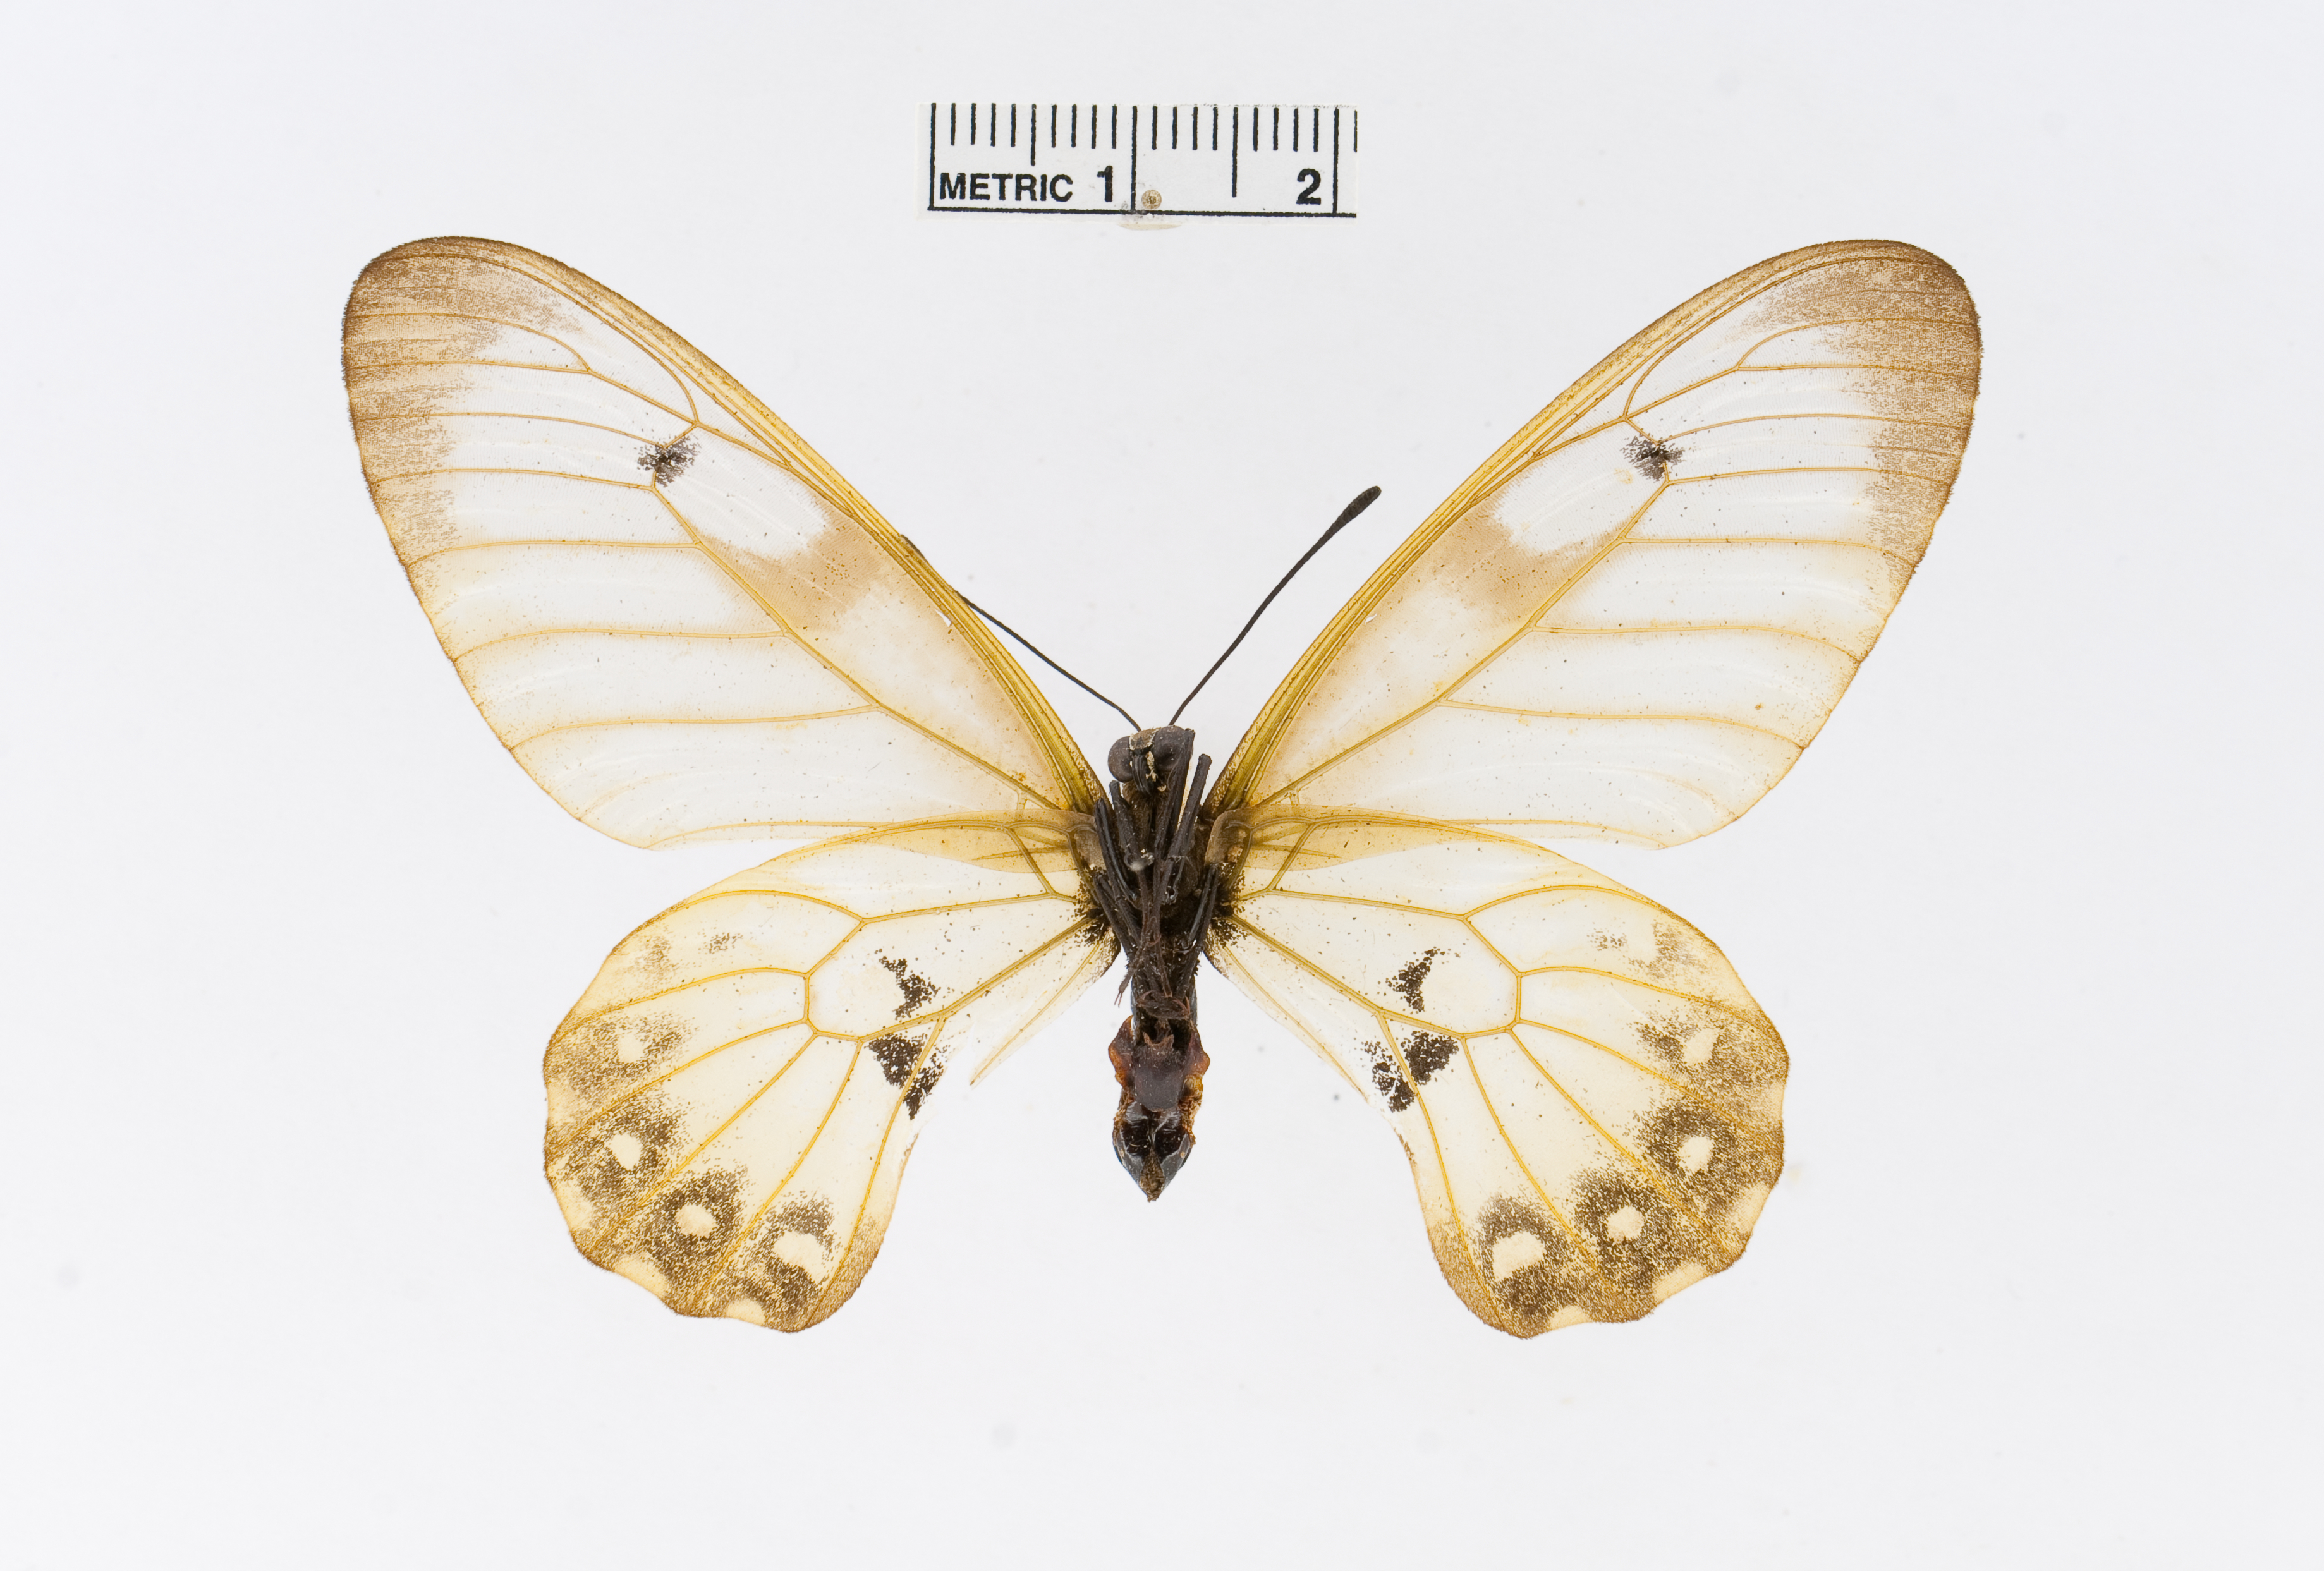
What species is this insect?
Cressida cressida
